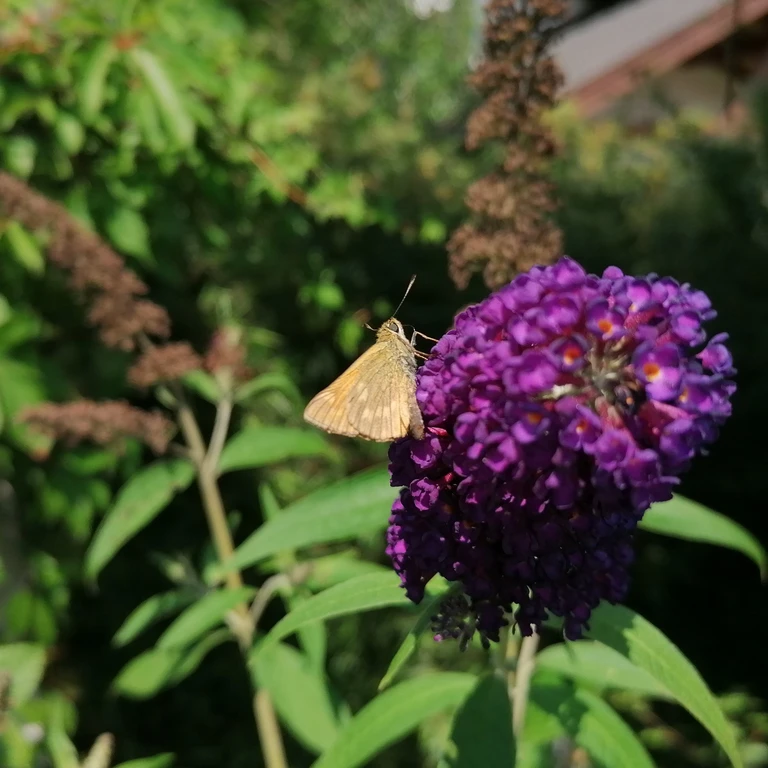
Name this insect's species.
Ochlodes sylvanus (also Ochlodes venata)
